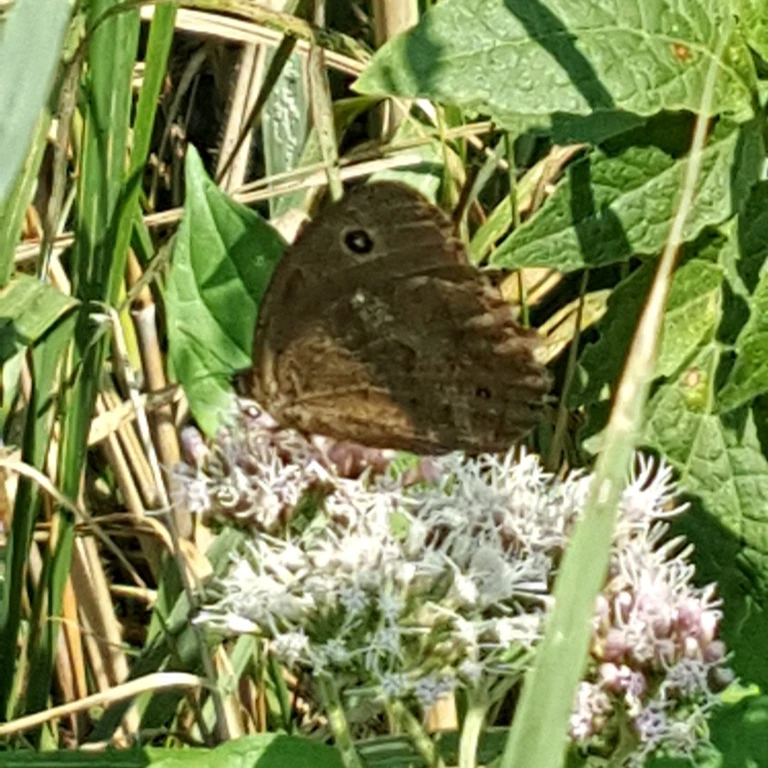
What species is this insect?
Minois dryas
